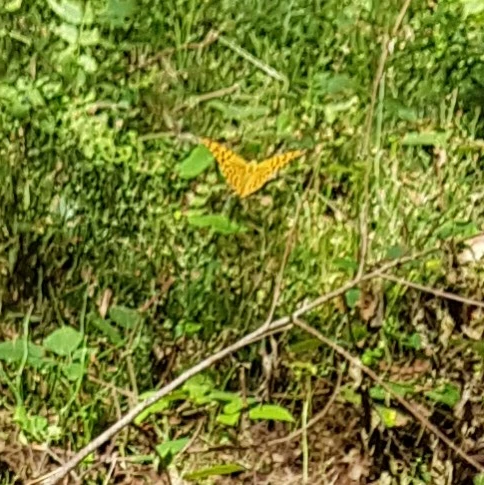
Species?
Argynnis paphia
